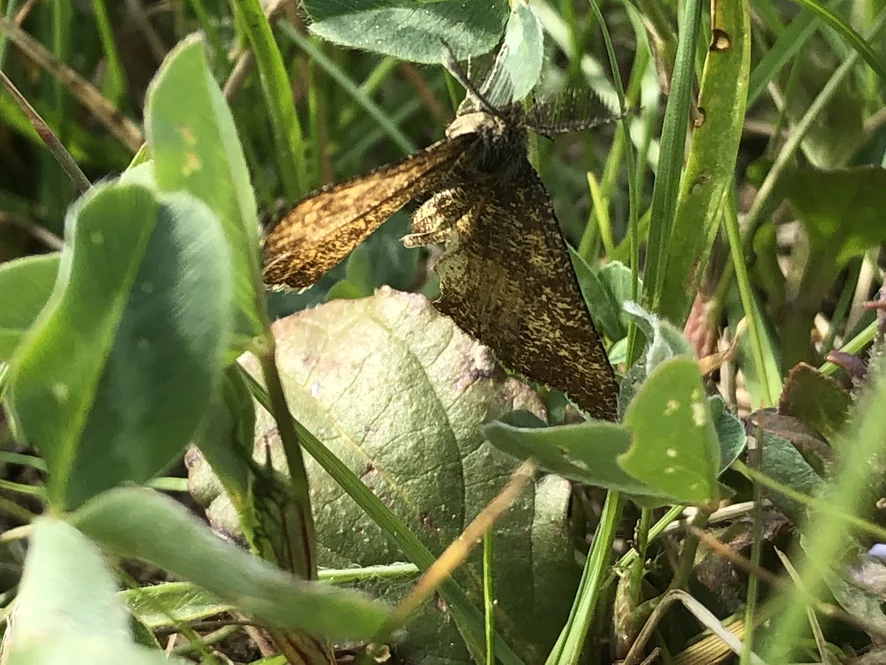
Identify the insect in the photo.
Ematurga atomaria
